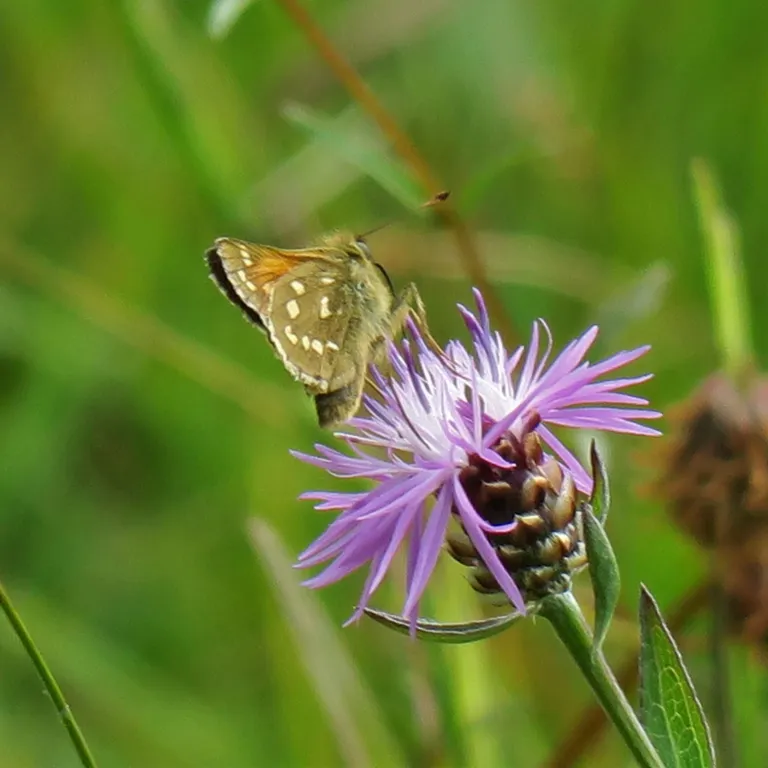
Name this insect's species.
Hesperia comma
